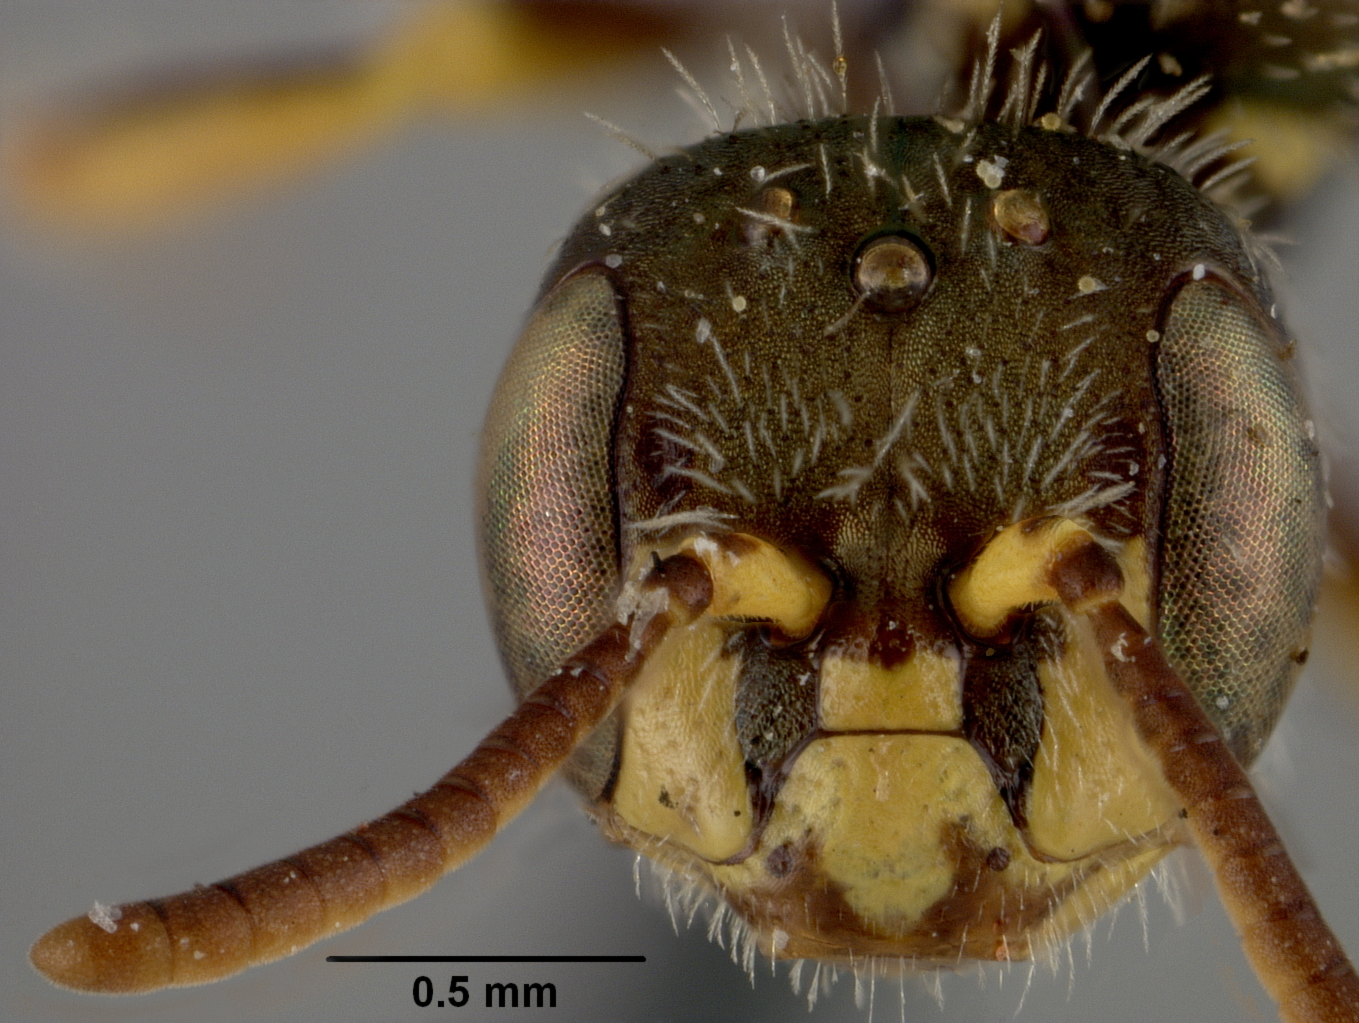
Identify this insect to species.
Perdita tridentata
